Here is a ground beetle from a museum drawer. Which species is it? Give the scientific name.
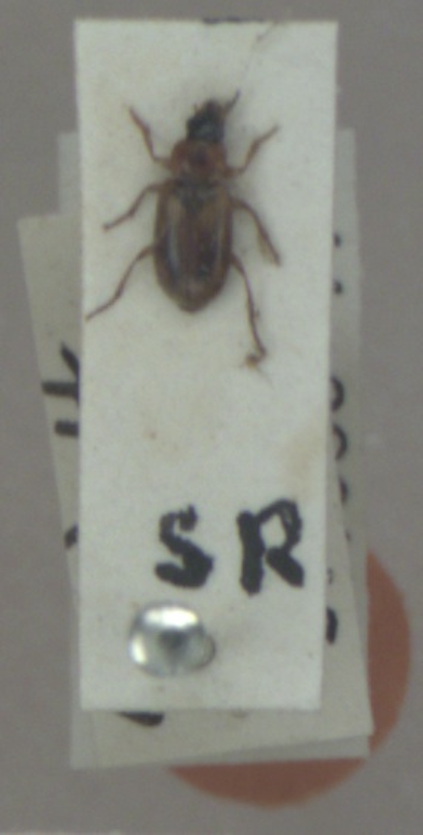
Acupalpus dorsalis
